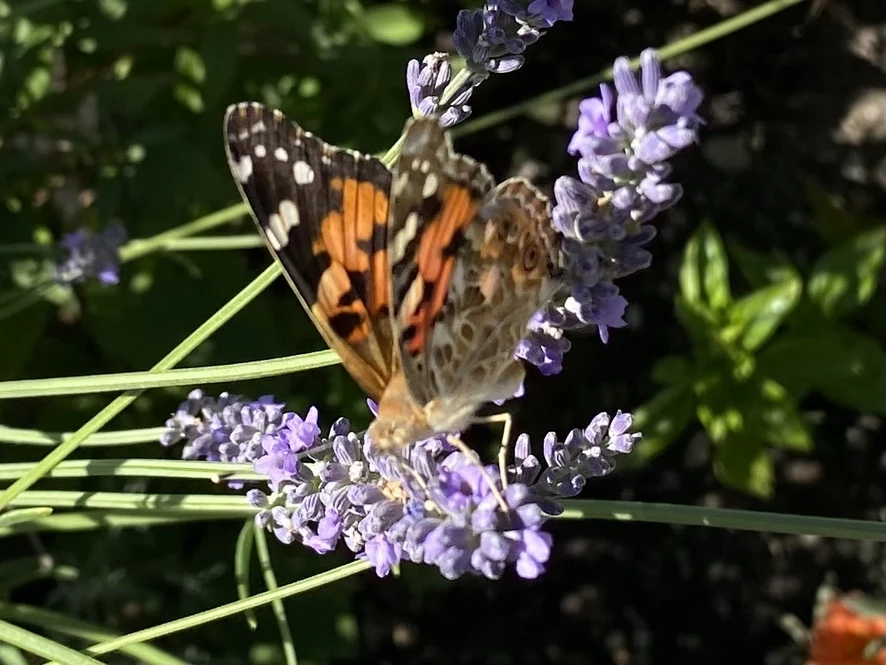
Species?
Vanessa cardui
